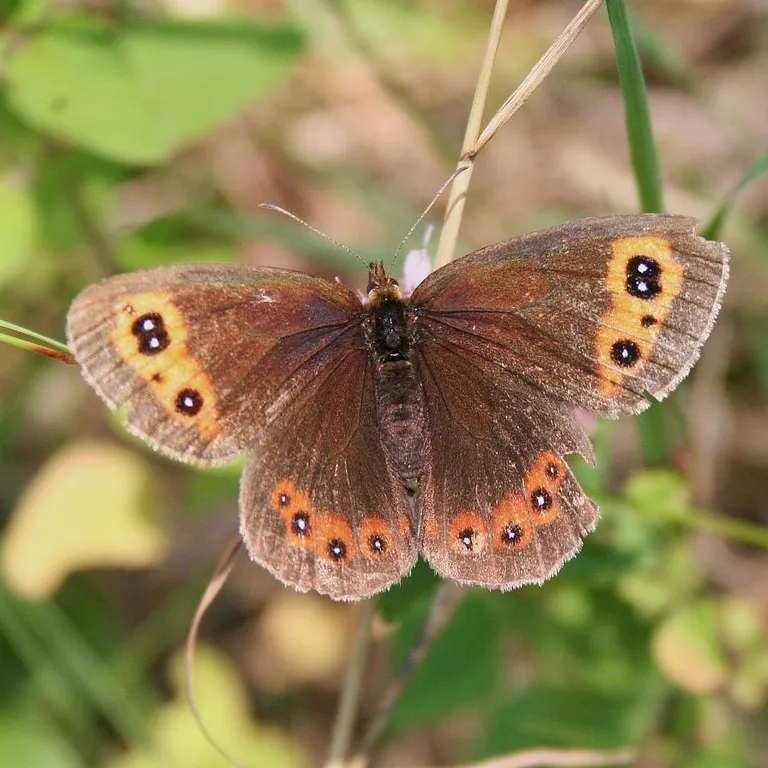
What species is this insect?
Erebia aethiops
